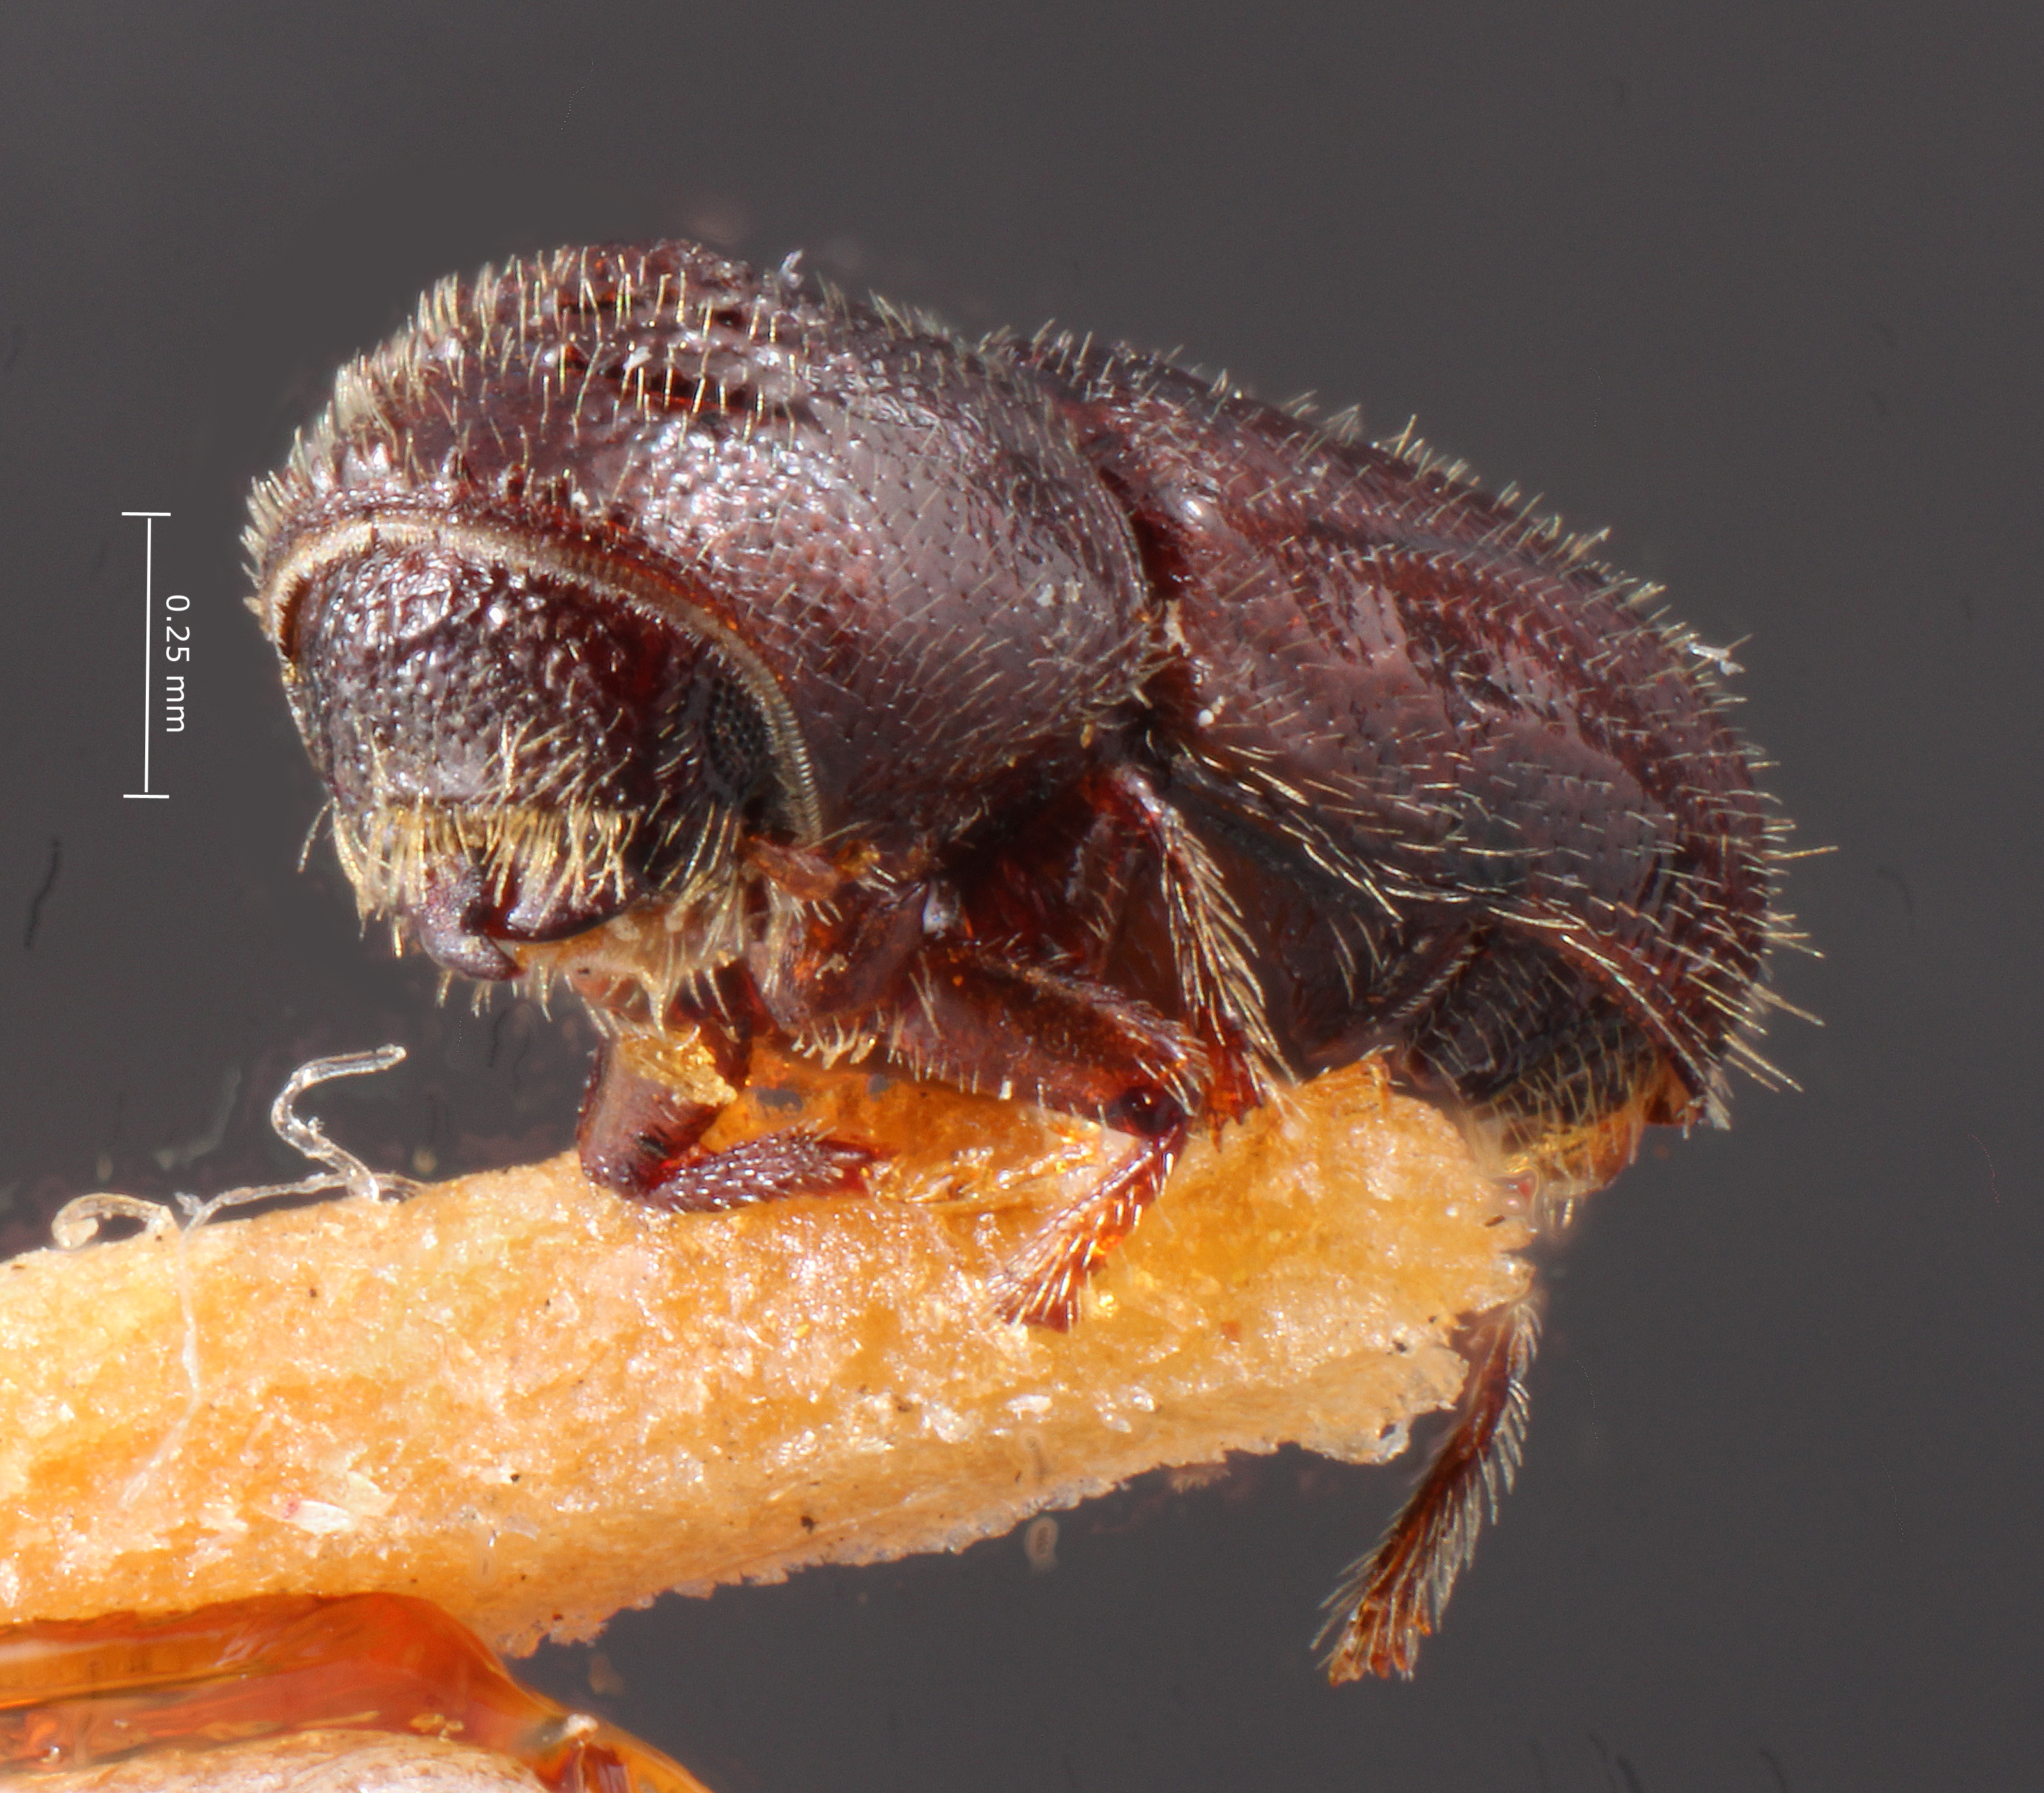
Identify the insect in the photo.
Pityophthorus jeffreyi
